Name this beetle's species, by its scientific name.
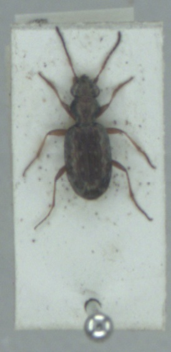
Asaphidion pallipes
